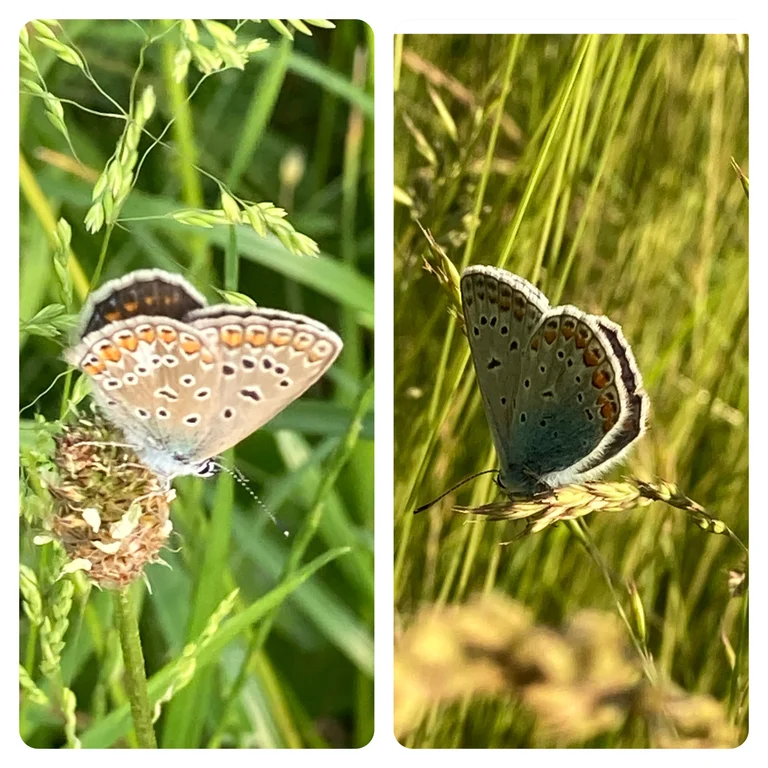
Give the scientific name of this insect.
Polyommatus icarus
